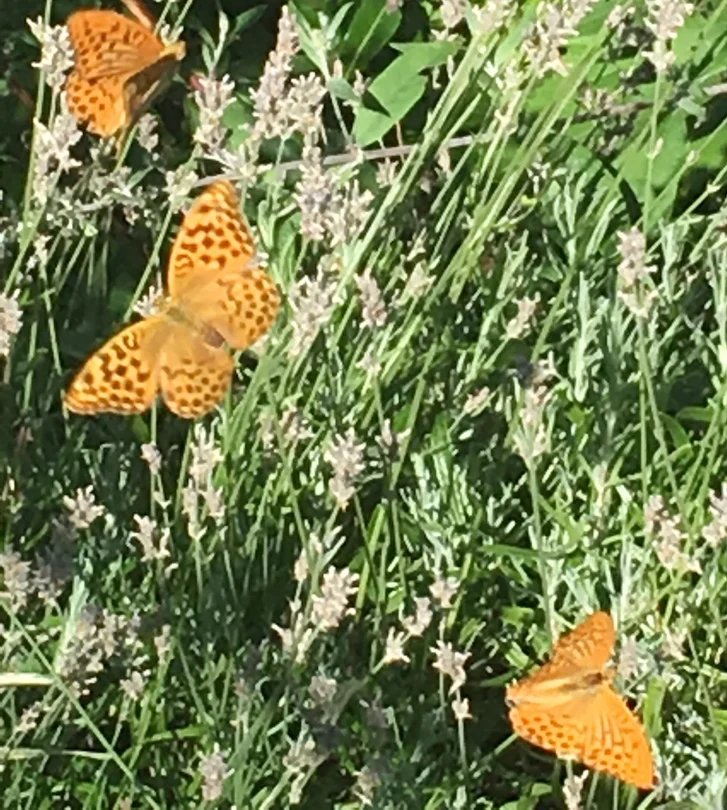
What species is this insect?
Argynnis paphia
